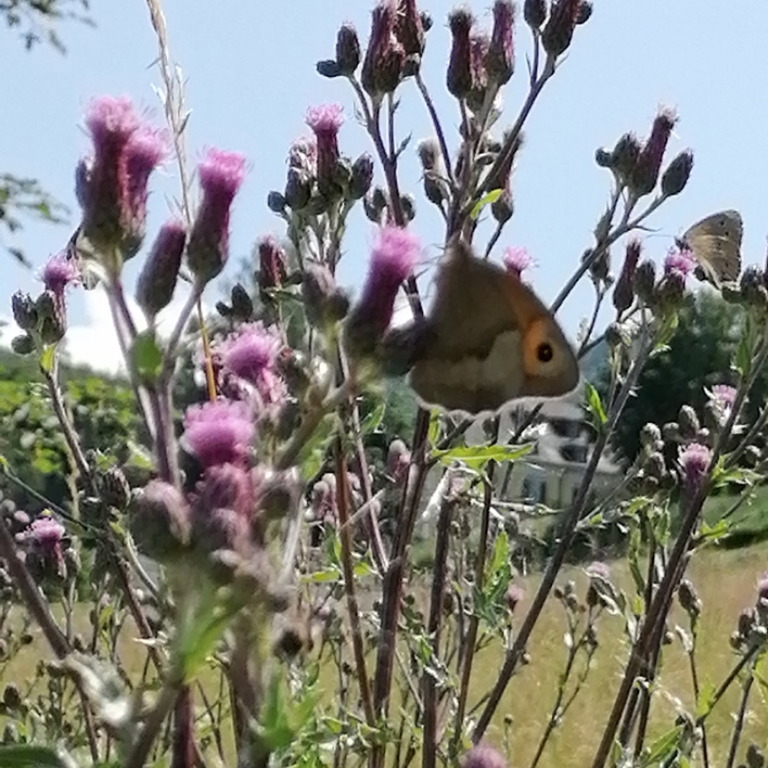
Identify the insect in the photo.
Maniola jurtina
